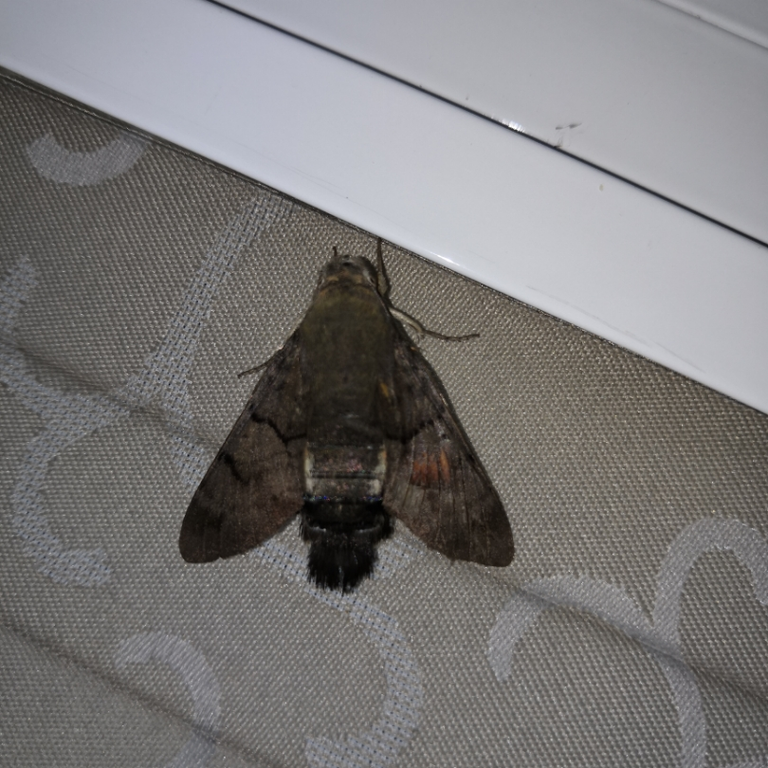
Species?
Macroglossum stellatarum
